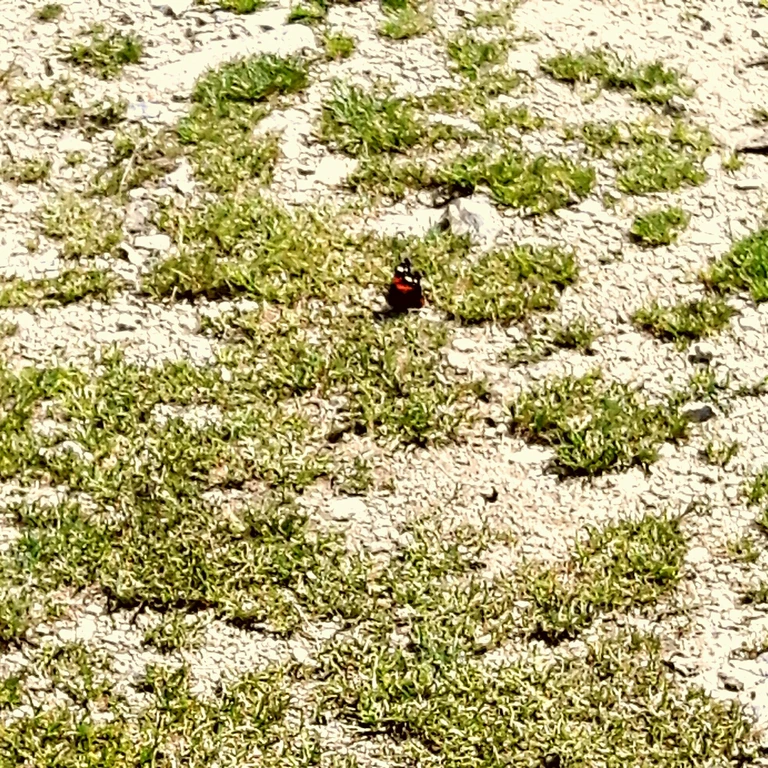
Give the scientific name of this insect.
Vanessa atalanta
